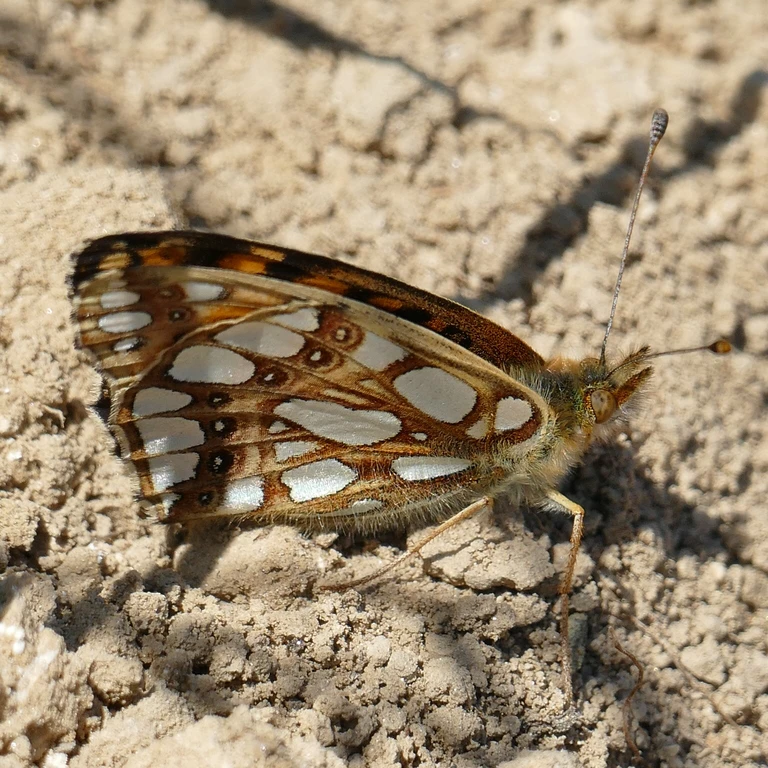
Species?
Issoria lathonia
